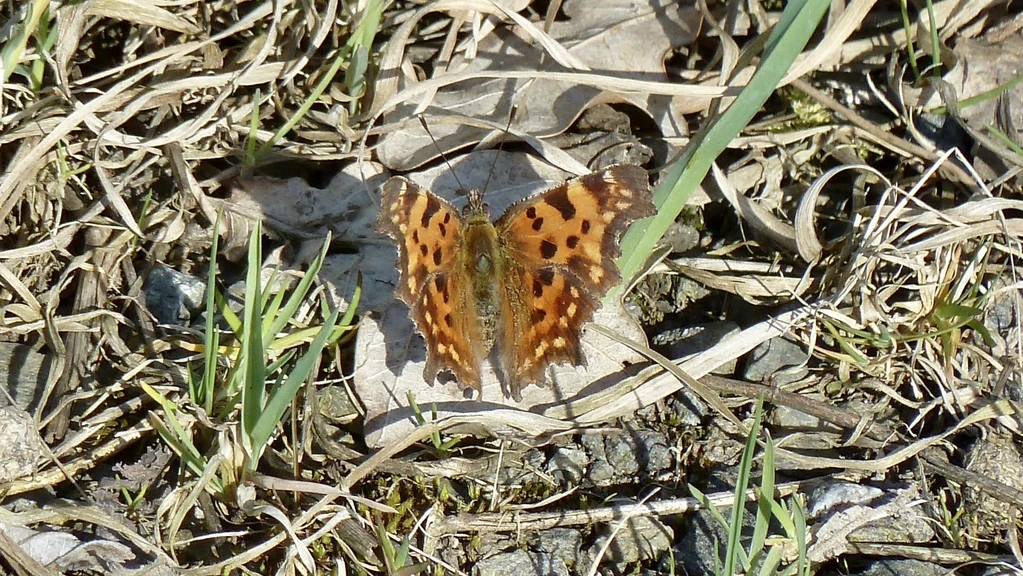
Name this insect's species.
Polygonia c-album
